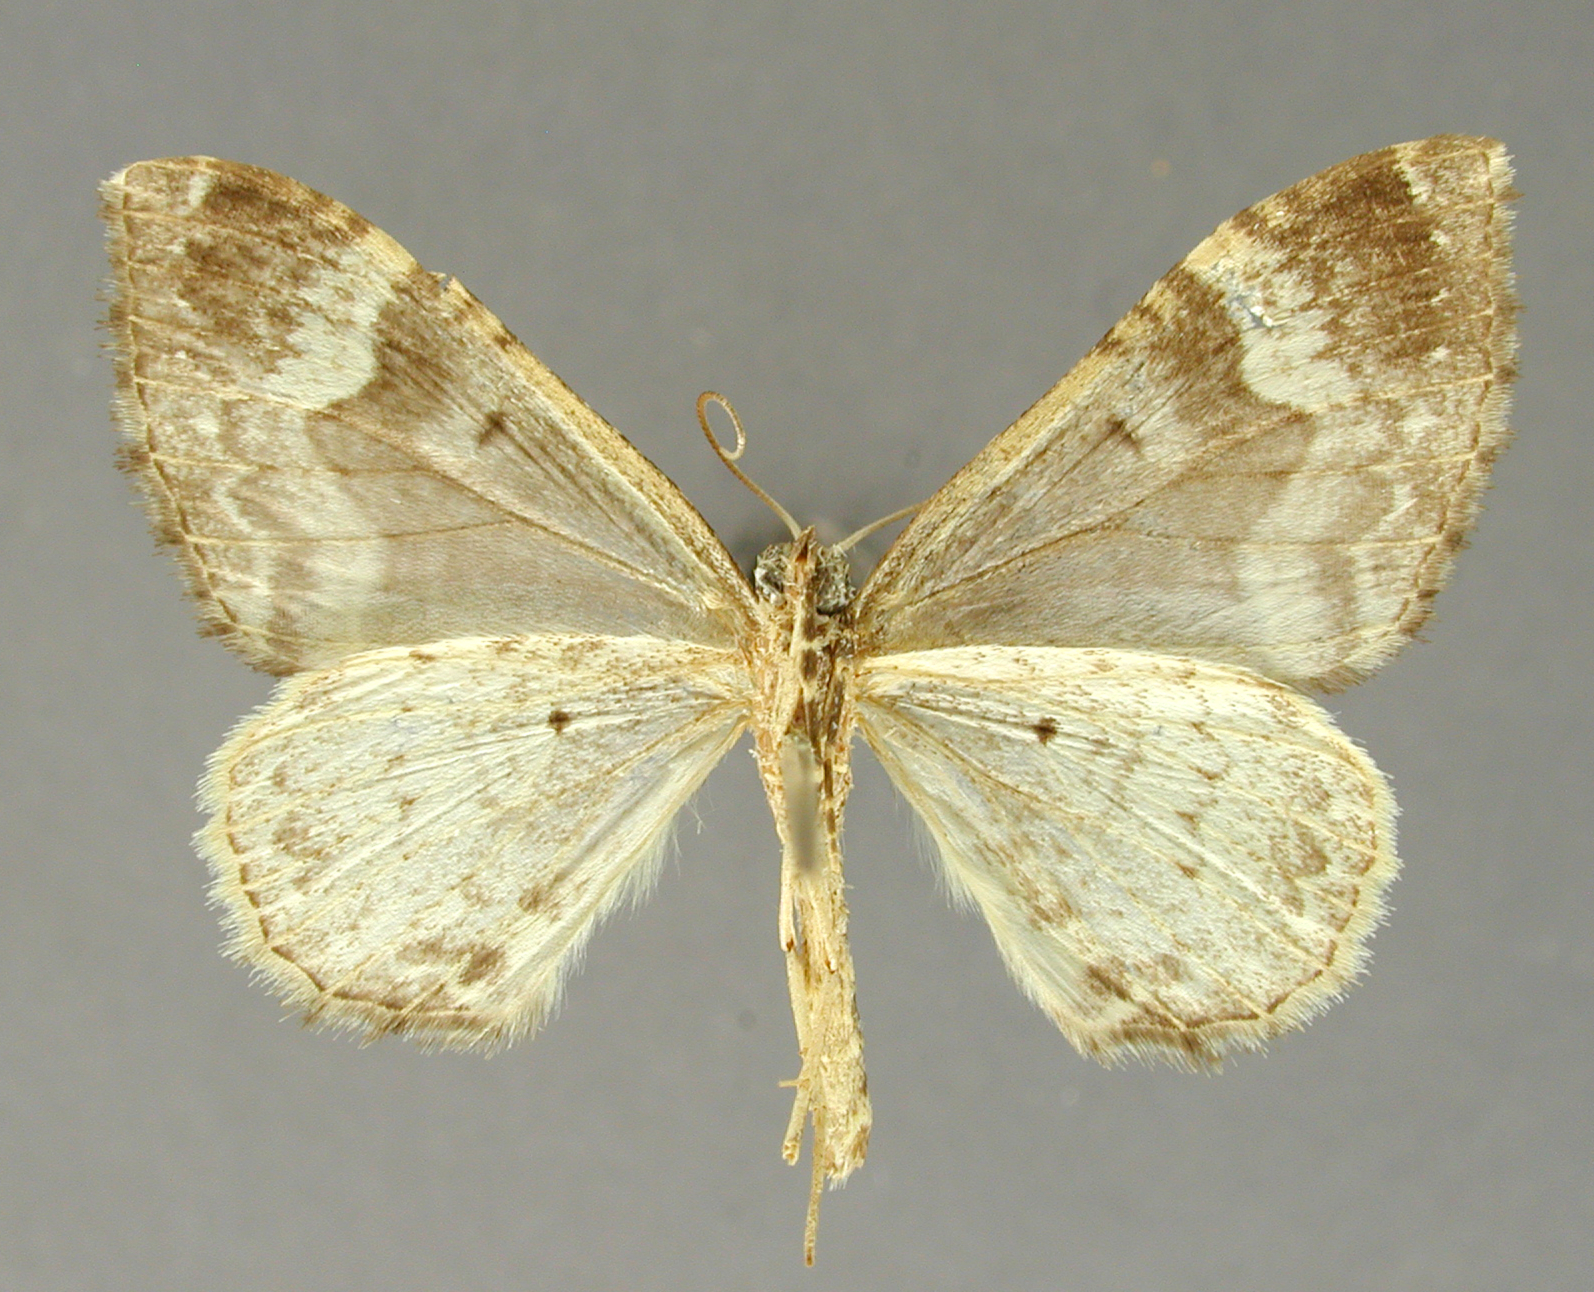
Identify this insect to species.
Hammaptera halisma
